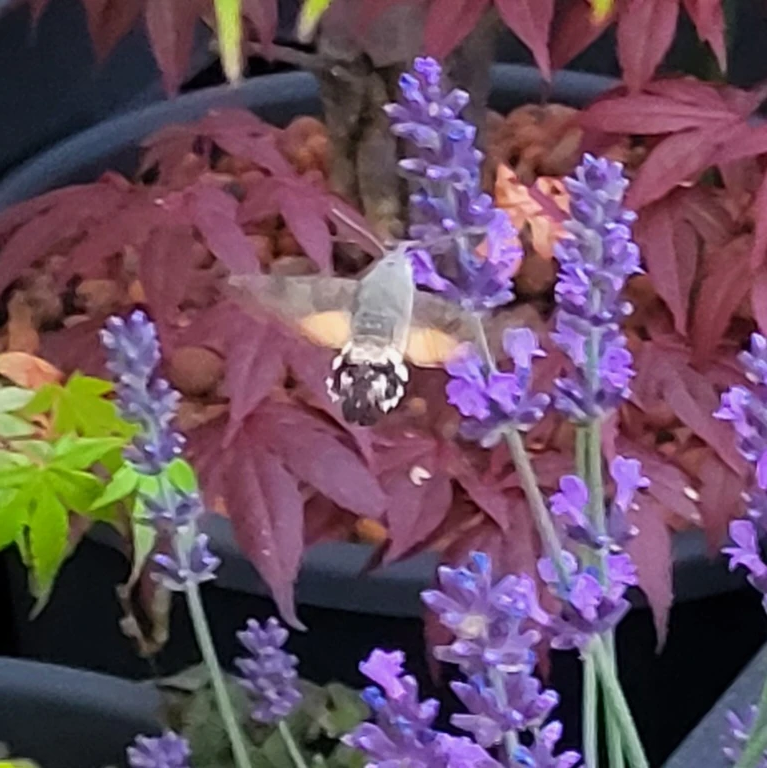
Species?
Macroglossum stellatarum
